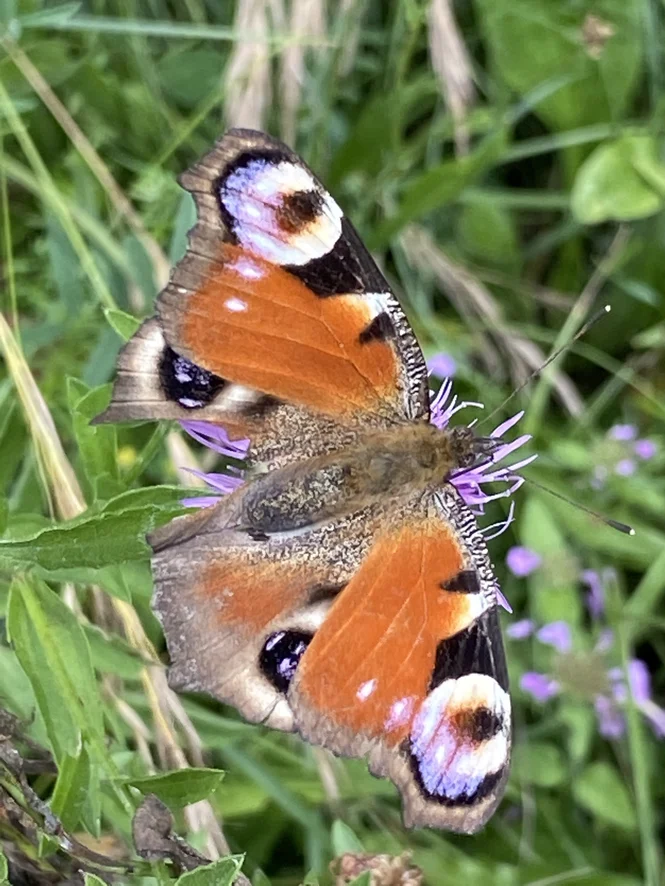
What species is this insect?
Aglais io
